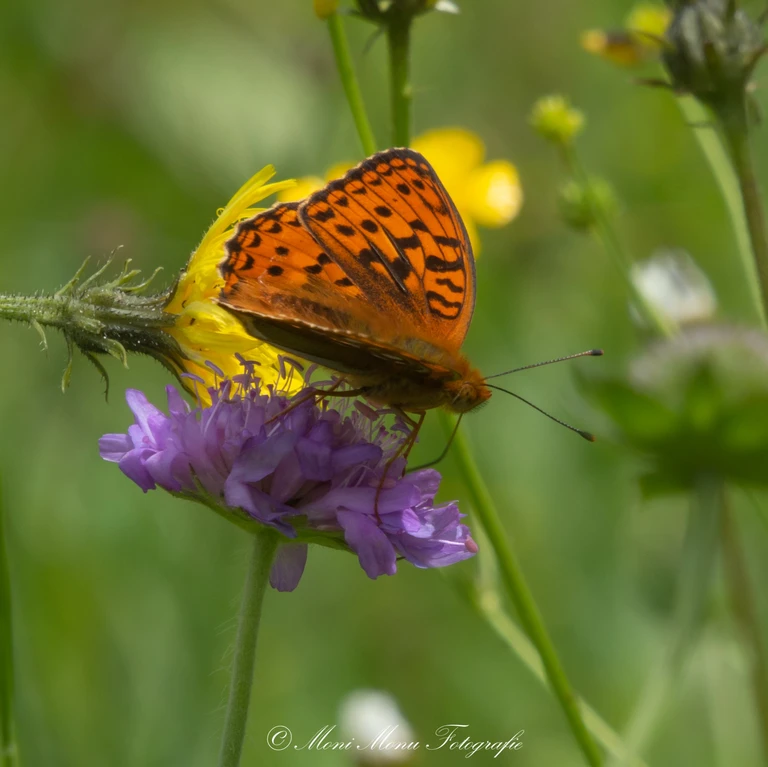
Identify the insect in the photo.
Fabriciana adippe
